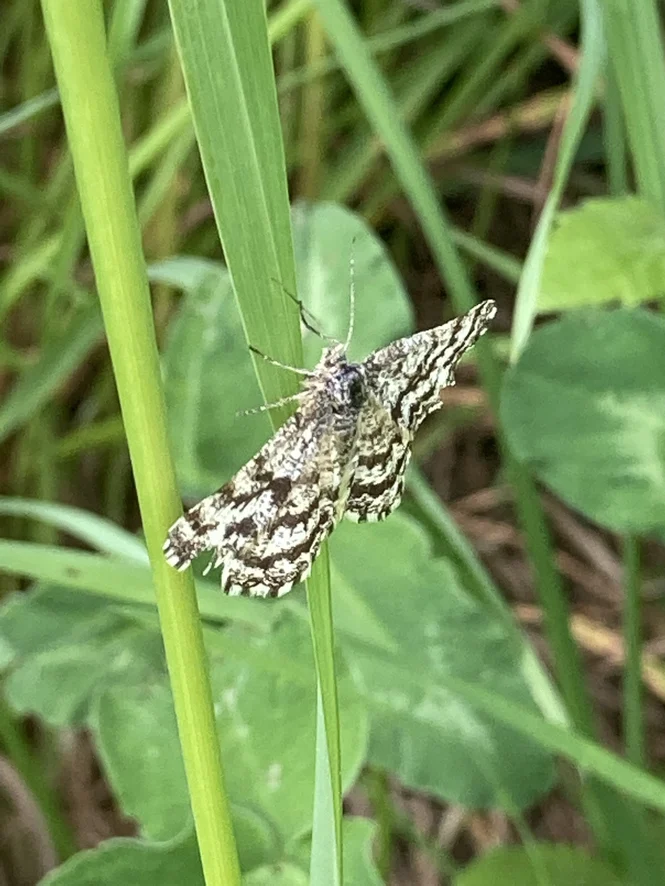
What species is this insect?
Ematurga atomaria
